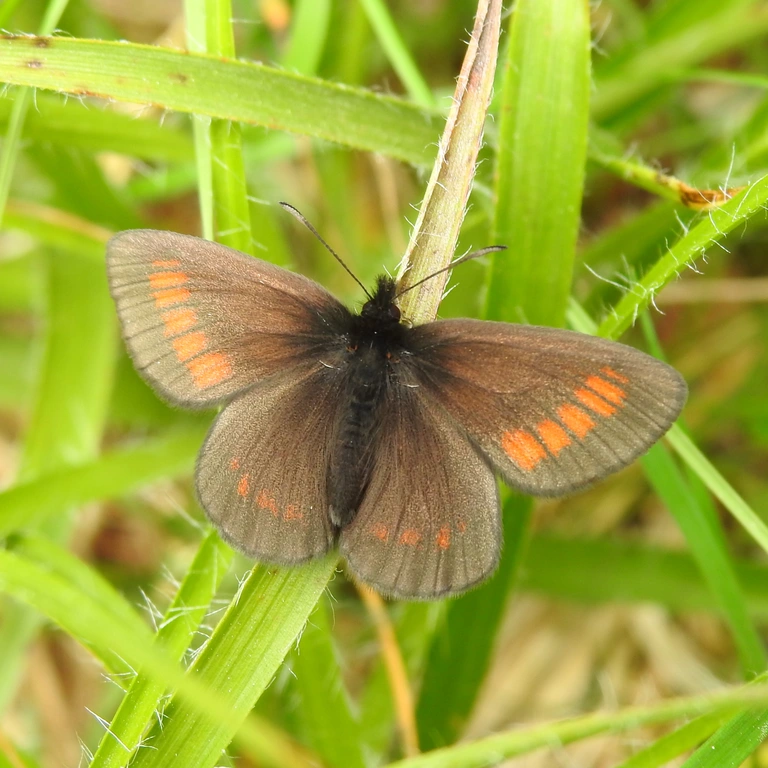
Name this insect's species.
Erebia pharte
